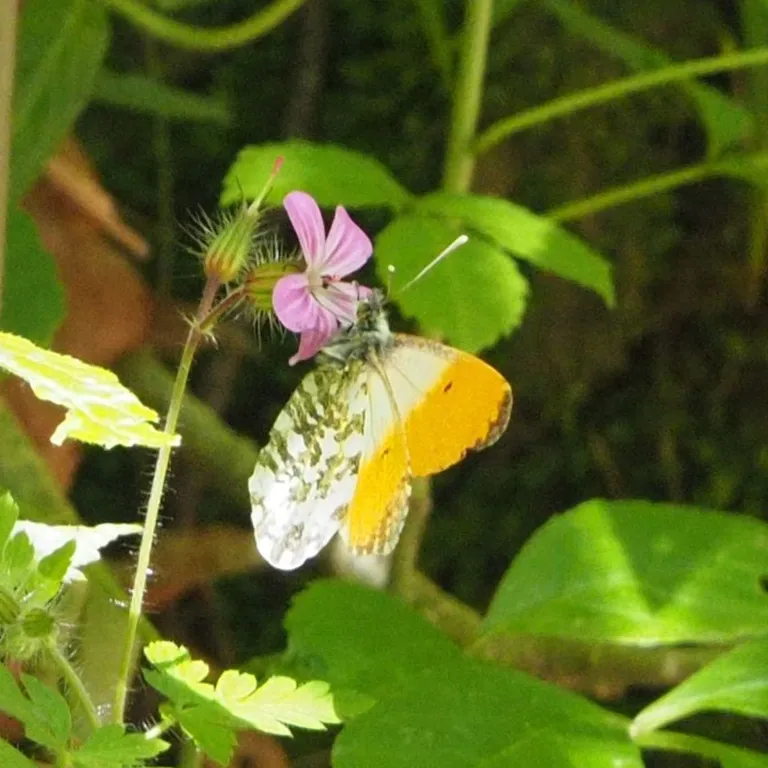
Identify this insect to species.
Anthocharis cardamines
